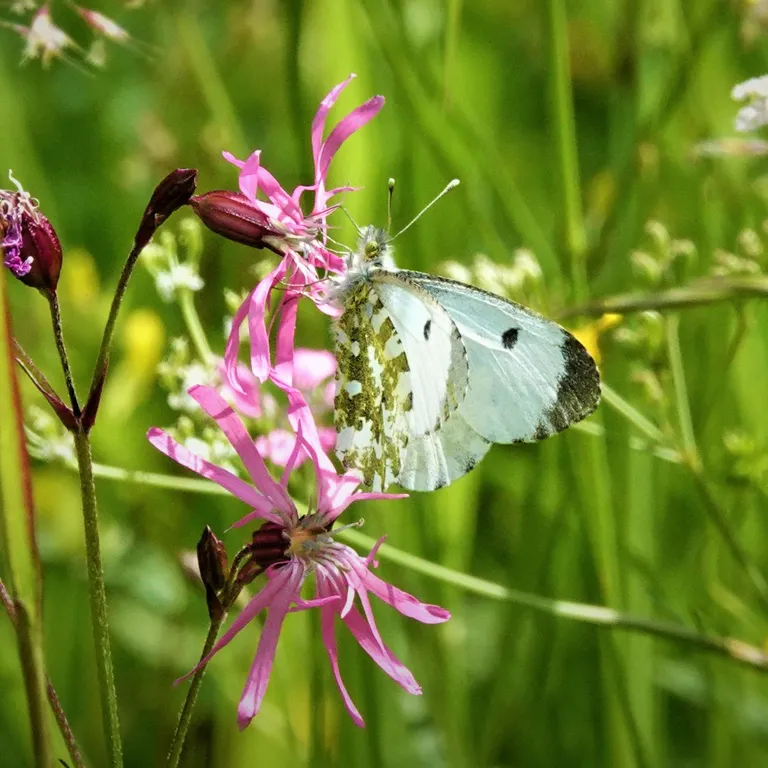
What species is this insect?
Anthocharis cardamines
